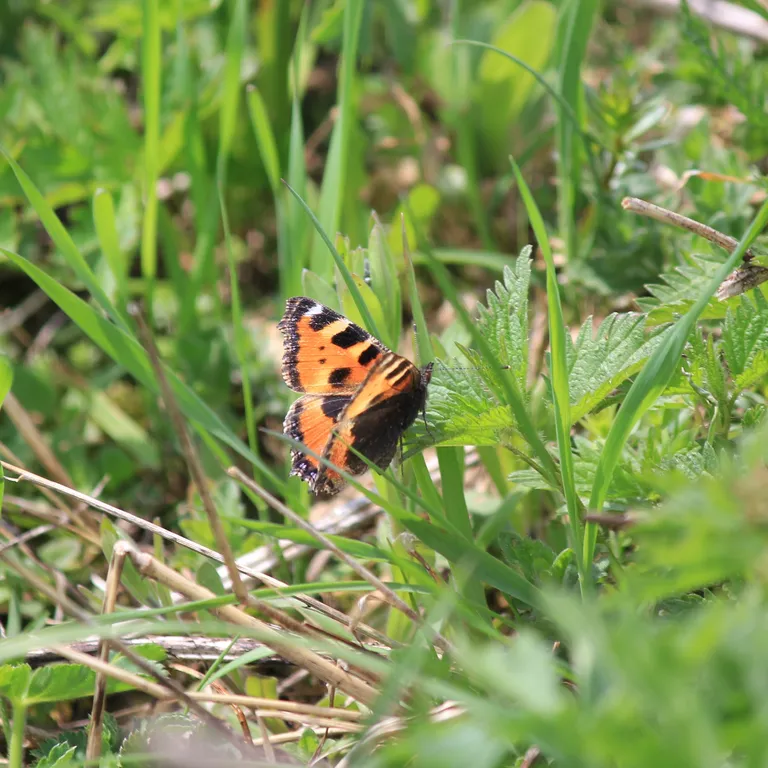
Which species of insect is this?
Aglais urticae
